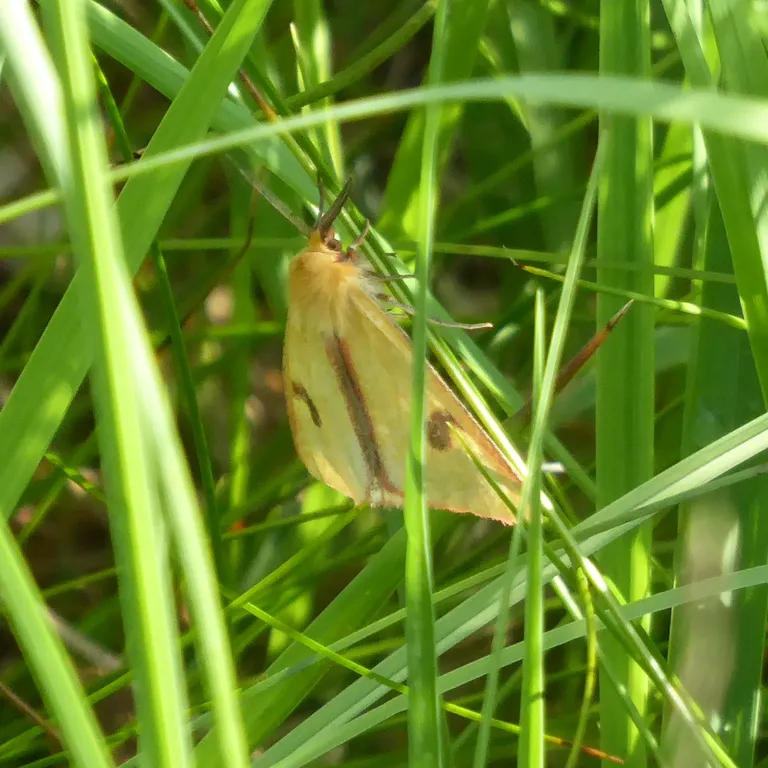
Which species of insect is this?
Diacrisia sannio
